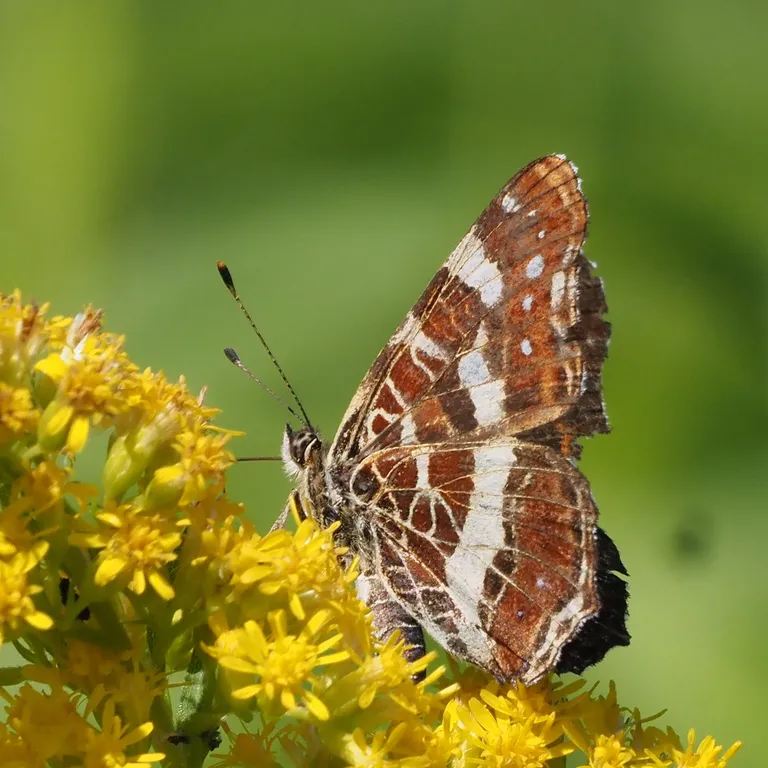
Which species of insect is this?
Araschnia levana
